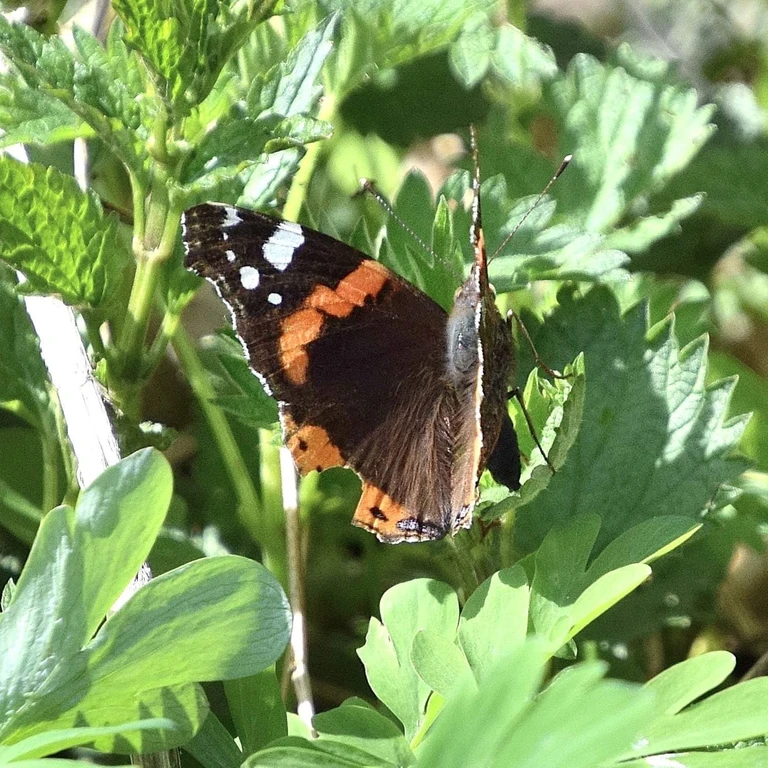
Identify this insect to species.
Vanessa atalanta
